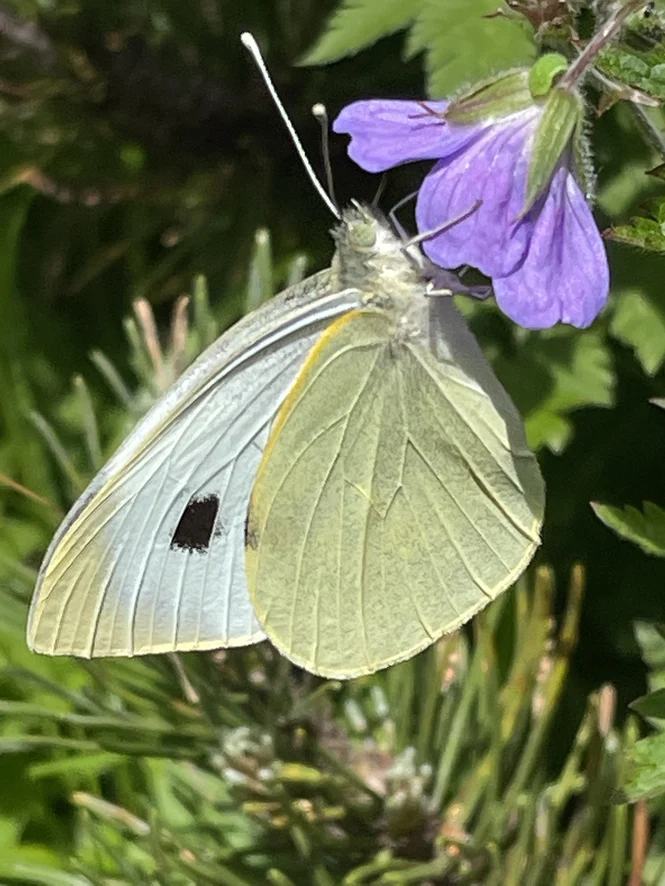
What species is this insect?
Pieris brassicae
